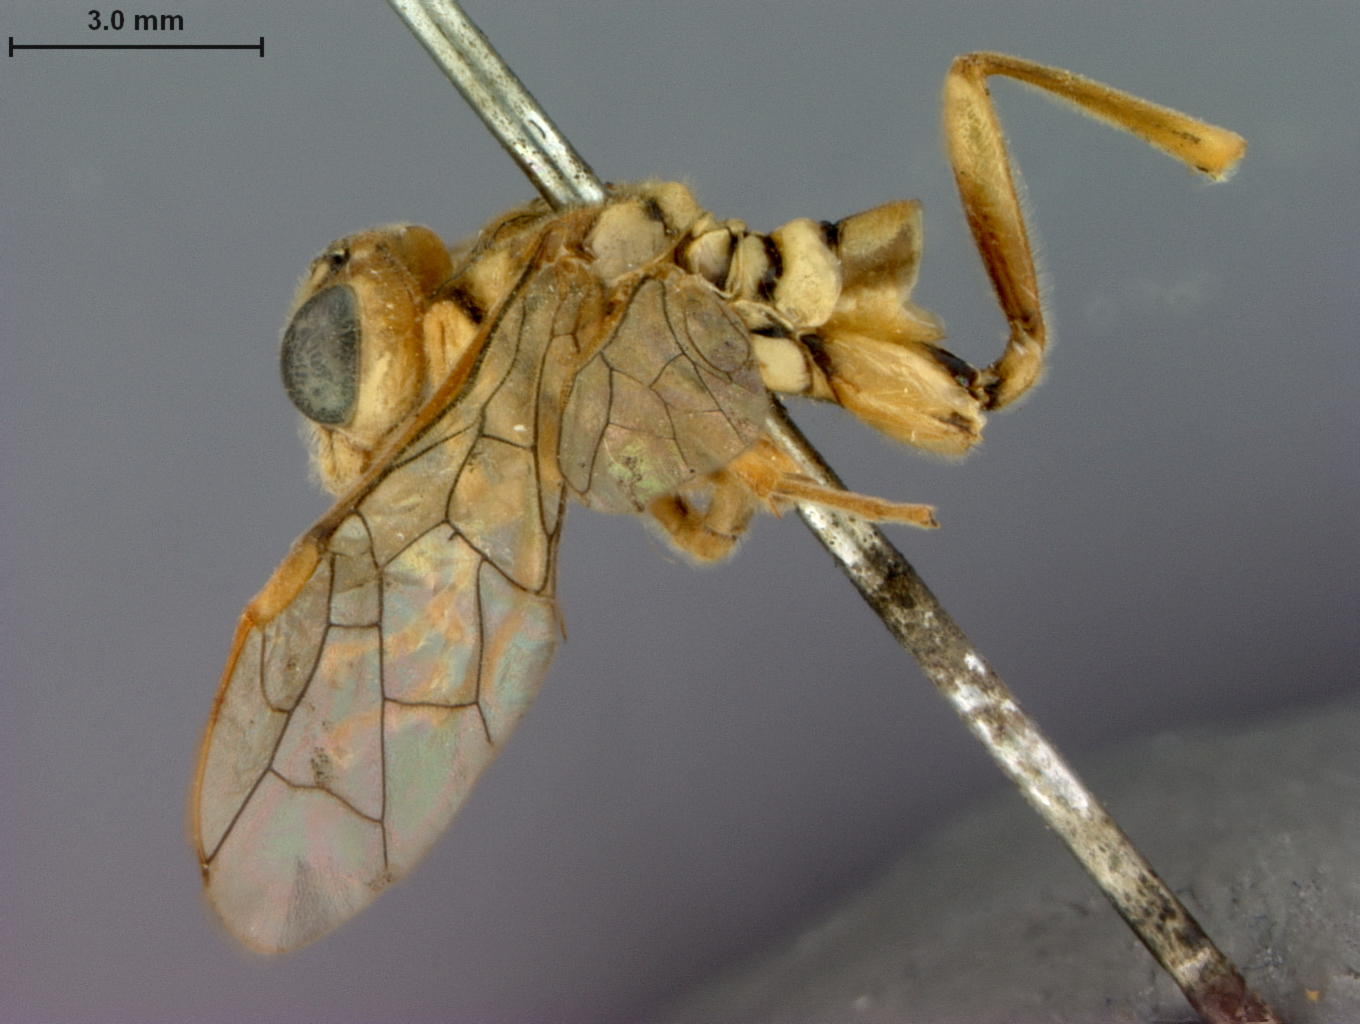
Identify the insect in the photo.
Tenthredo flavida
